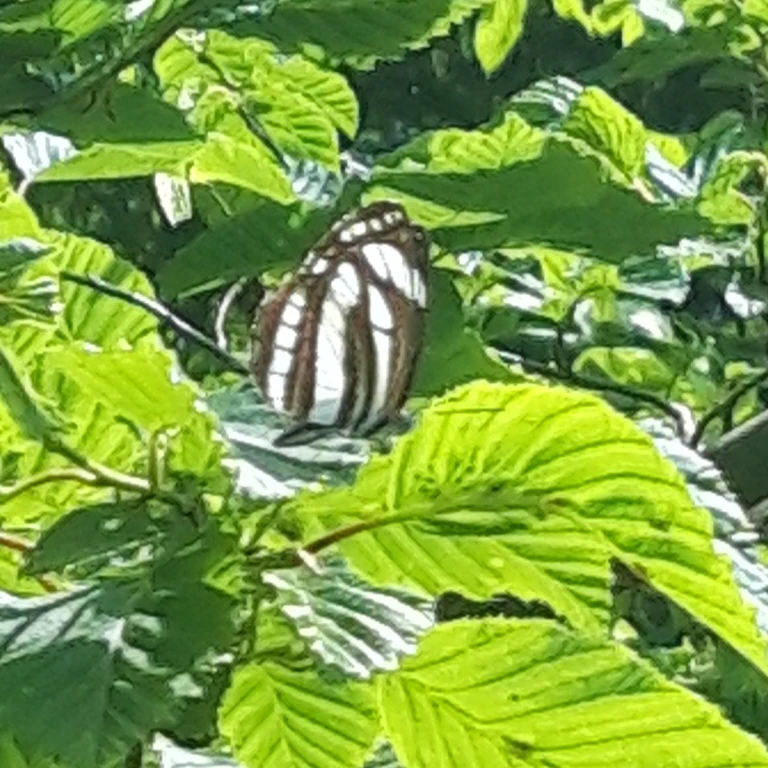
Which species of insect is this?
Neptis sappho
